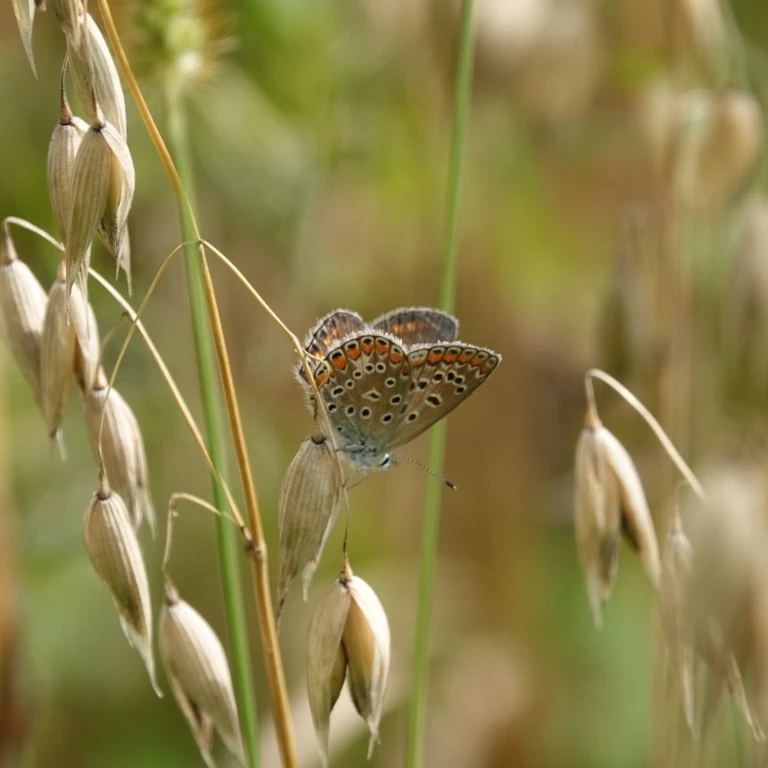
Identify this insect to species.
Polyommatus icarus
